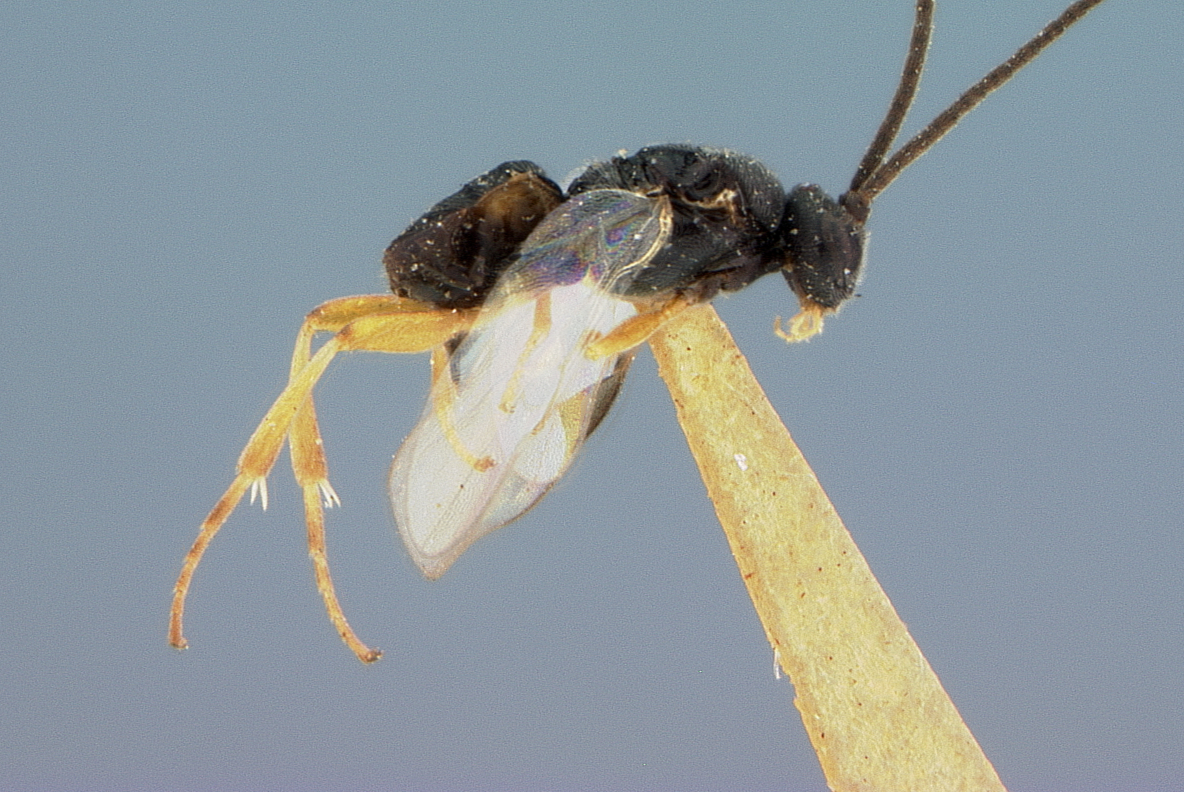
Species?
Apanteles delicatus
